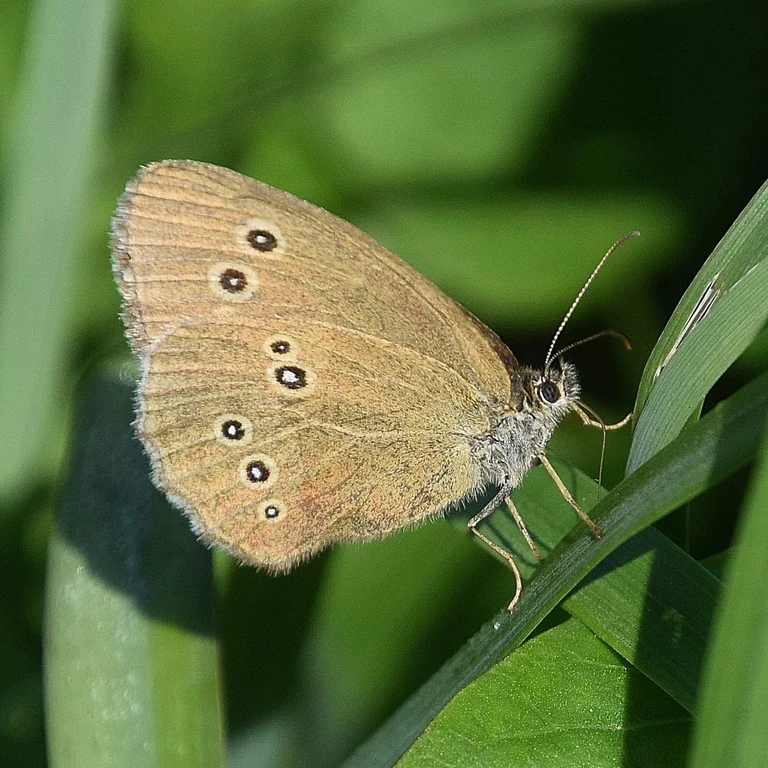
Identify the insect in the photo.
Aphantopus hyperantus
